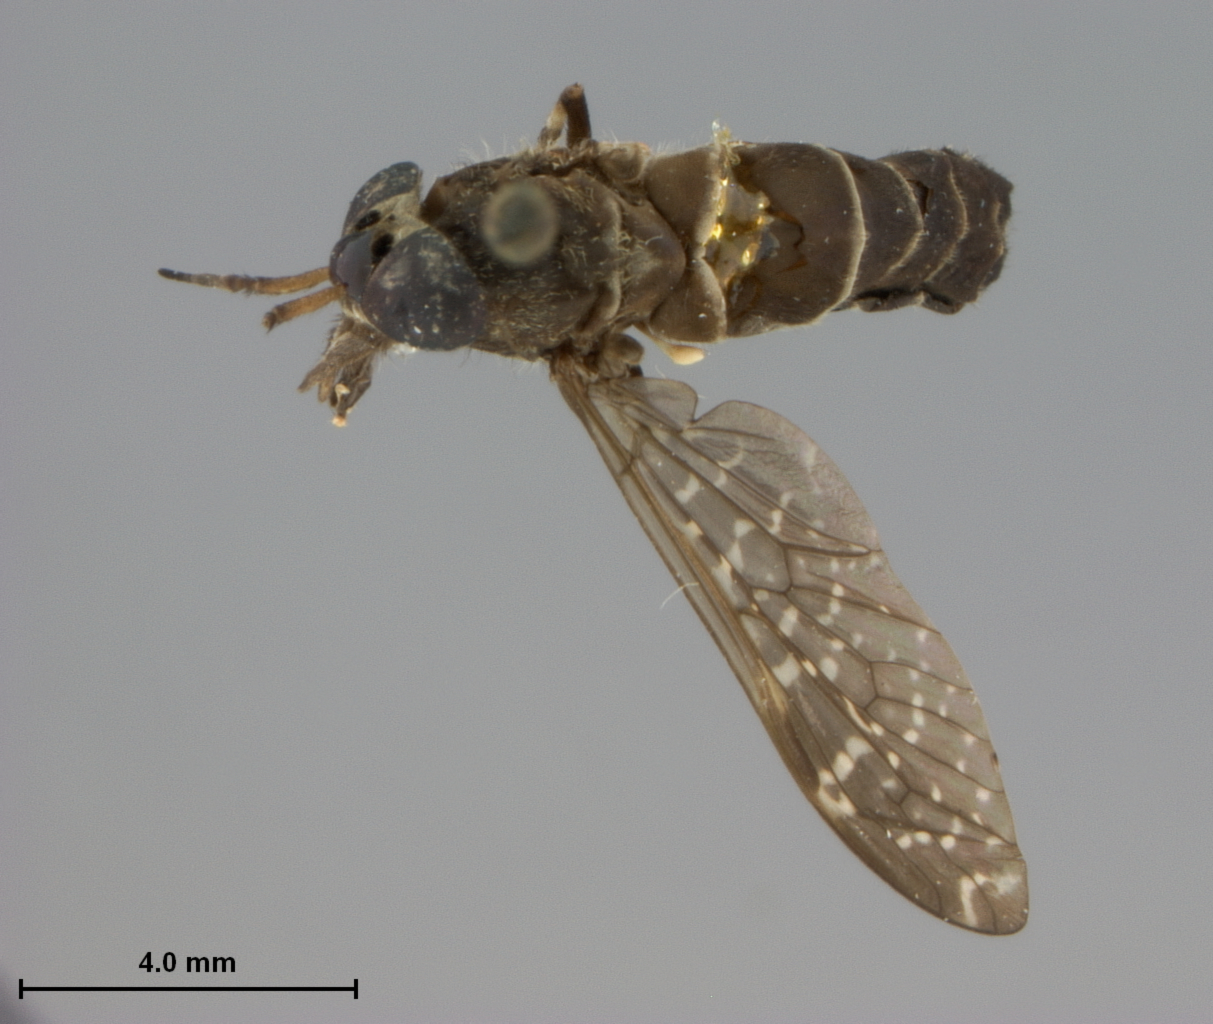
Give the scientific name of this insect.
Haematopota volneri (also Chrysozona volneri)
